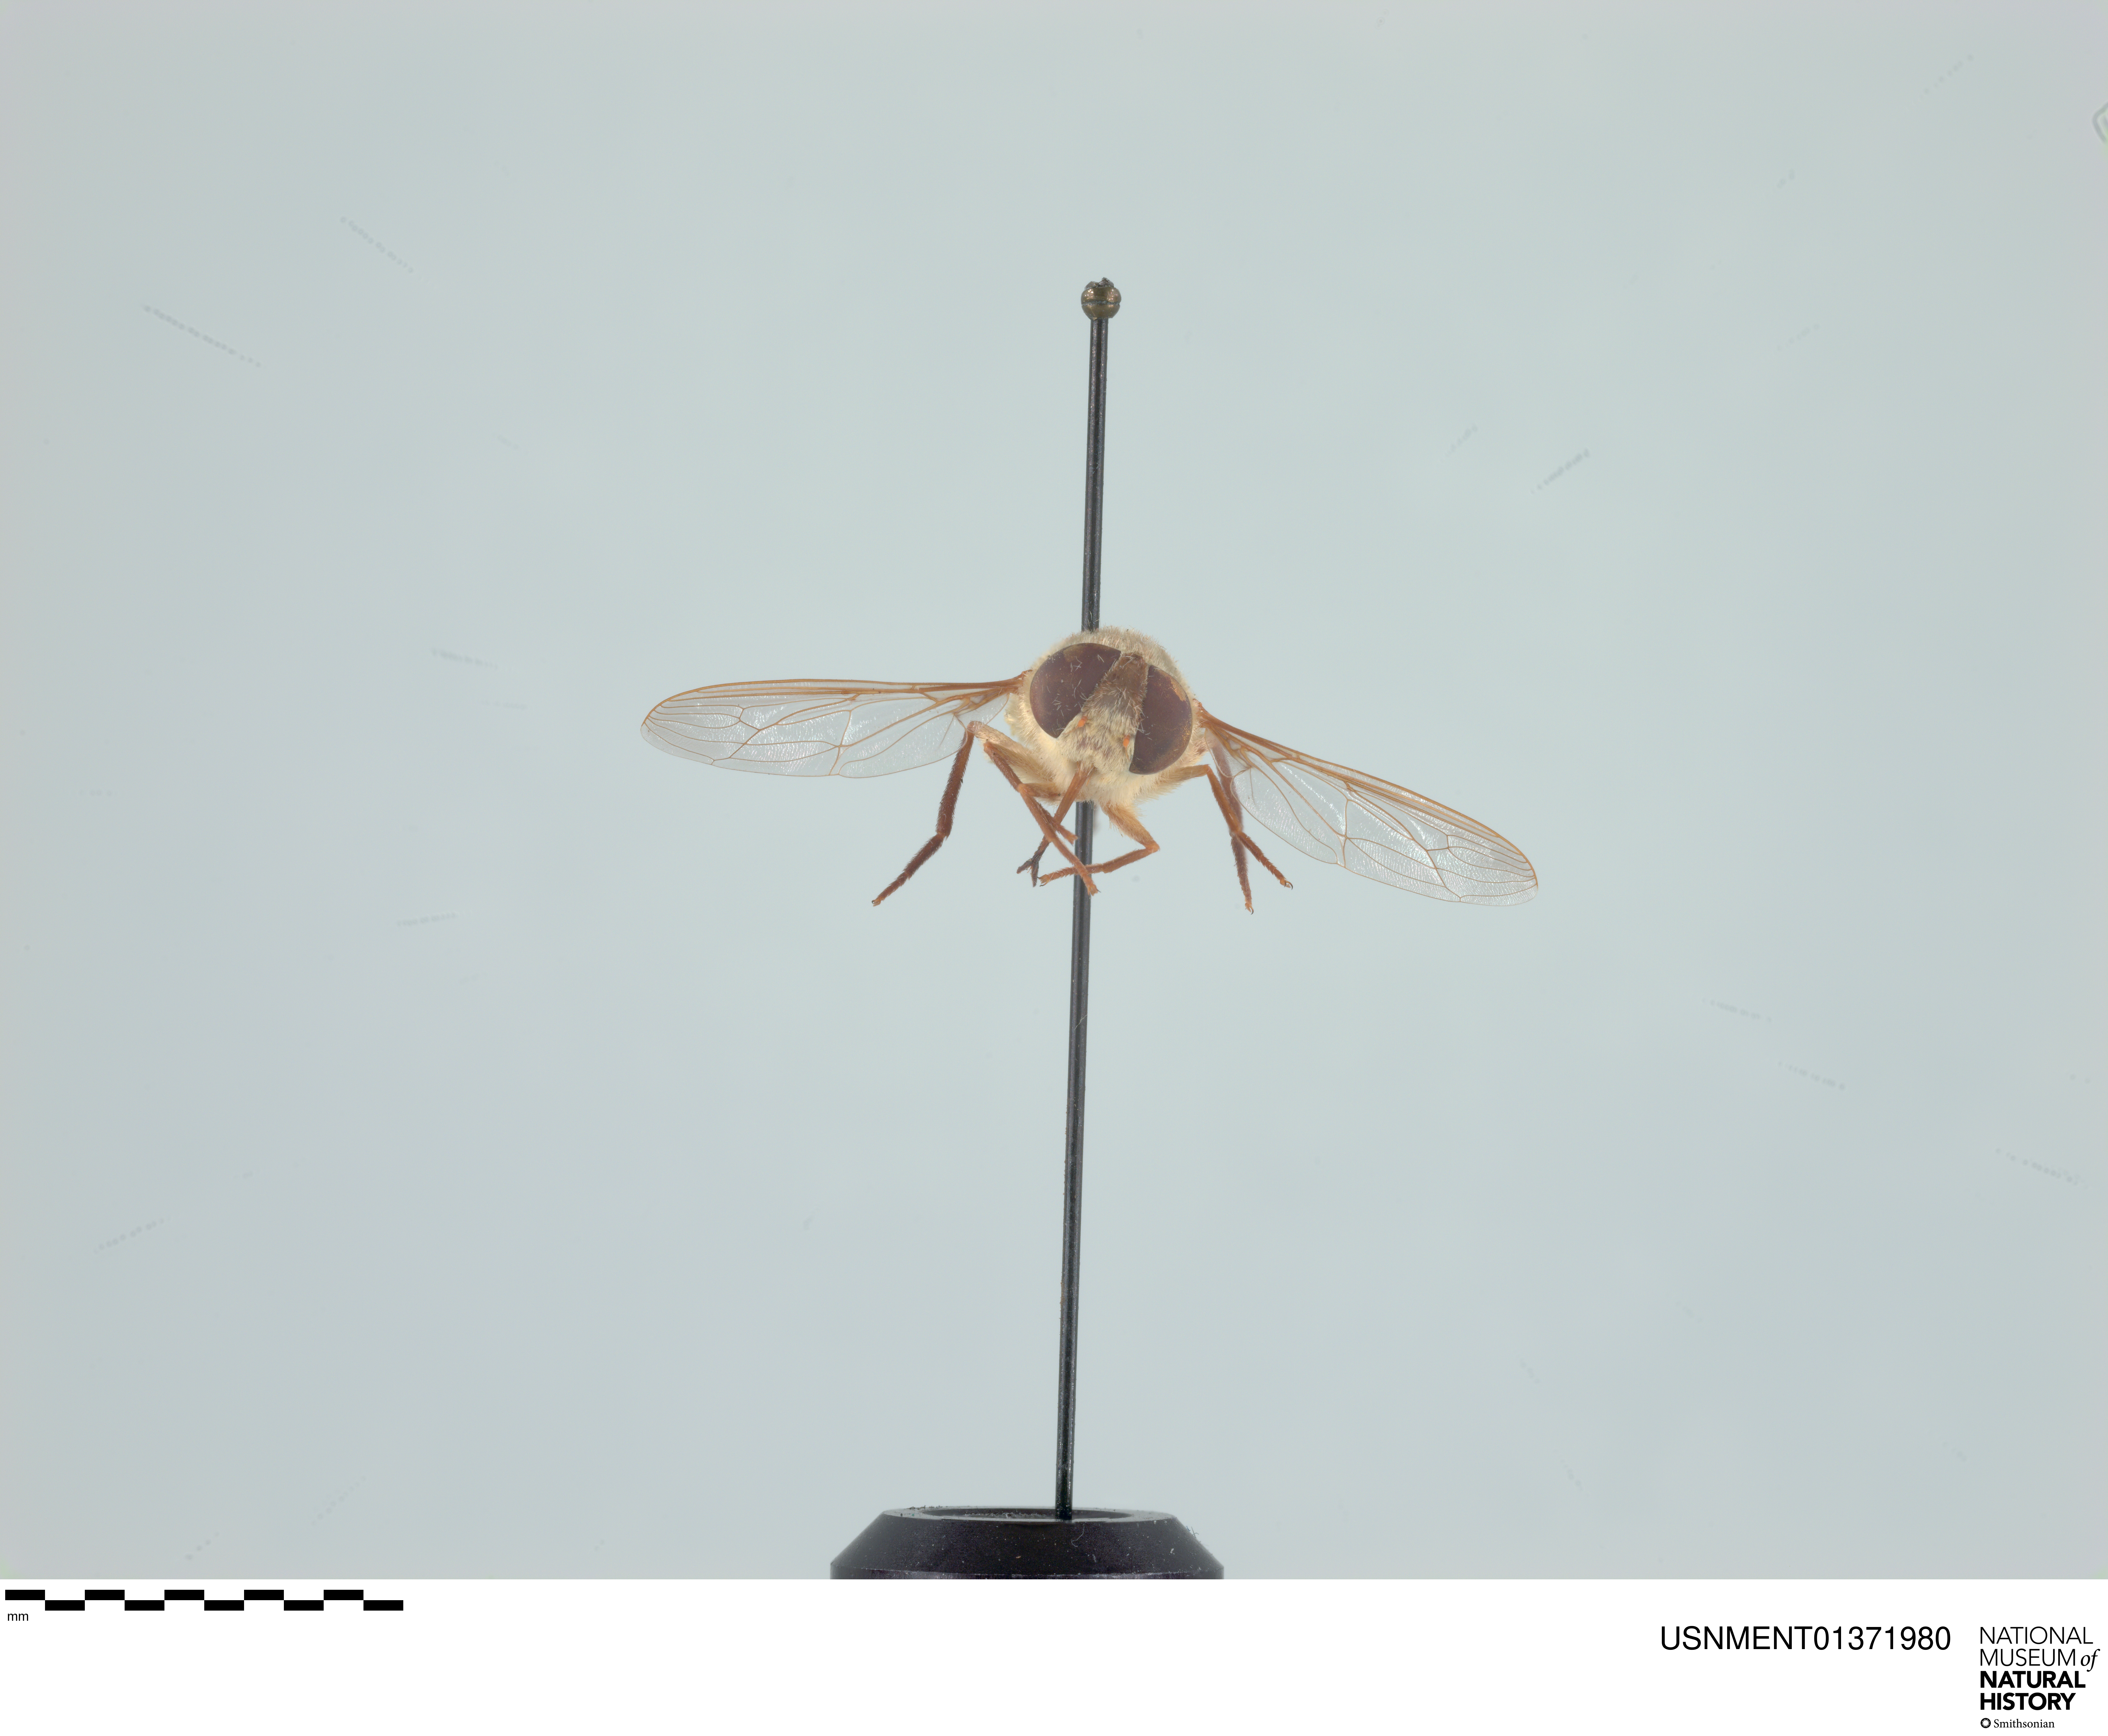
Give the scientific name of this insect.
Neorhynchocephalus volaticus
